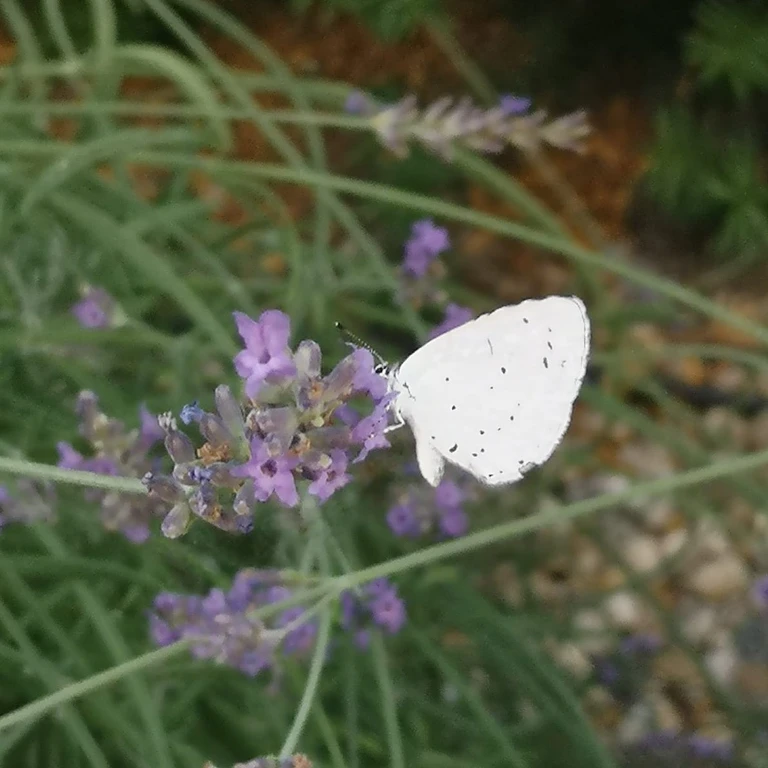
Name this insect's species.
Celastrina argiolus
